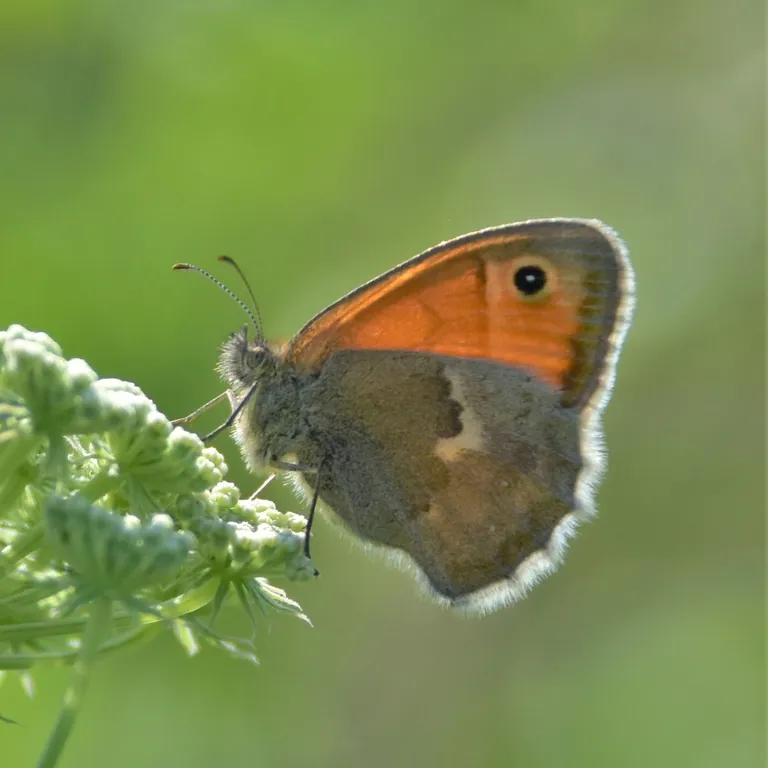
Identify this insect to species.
Coenonympha pamphilus
